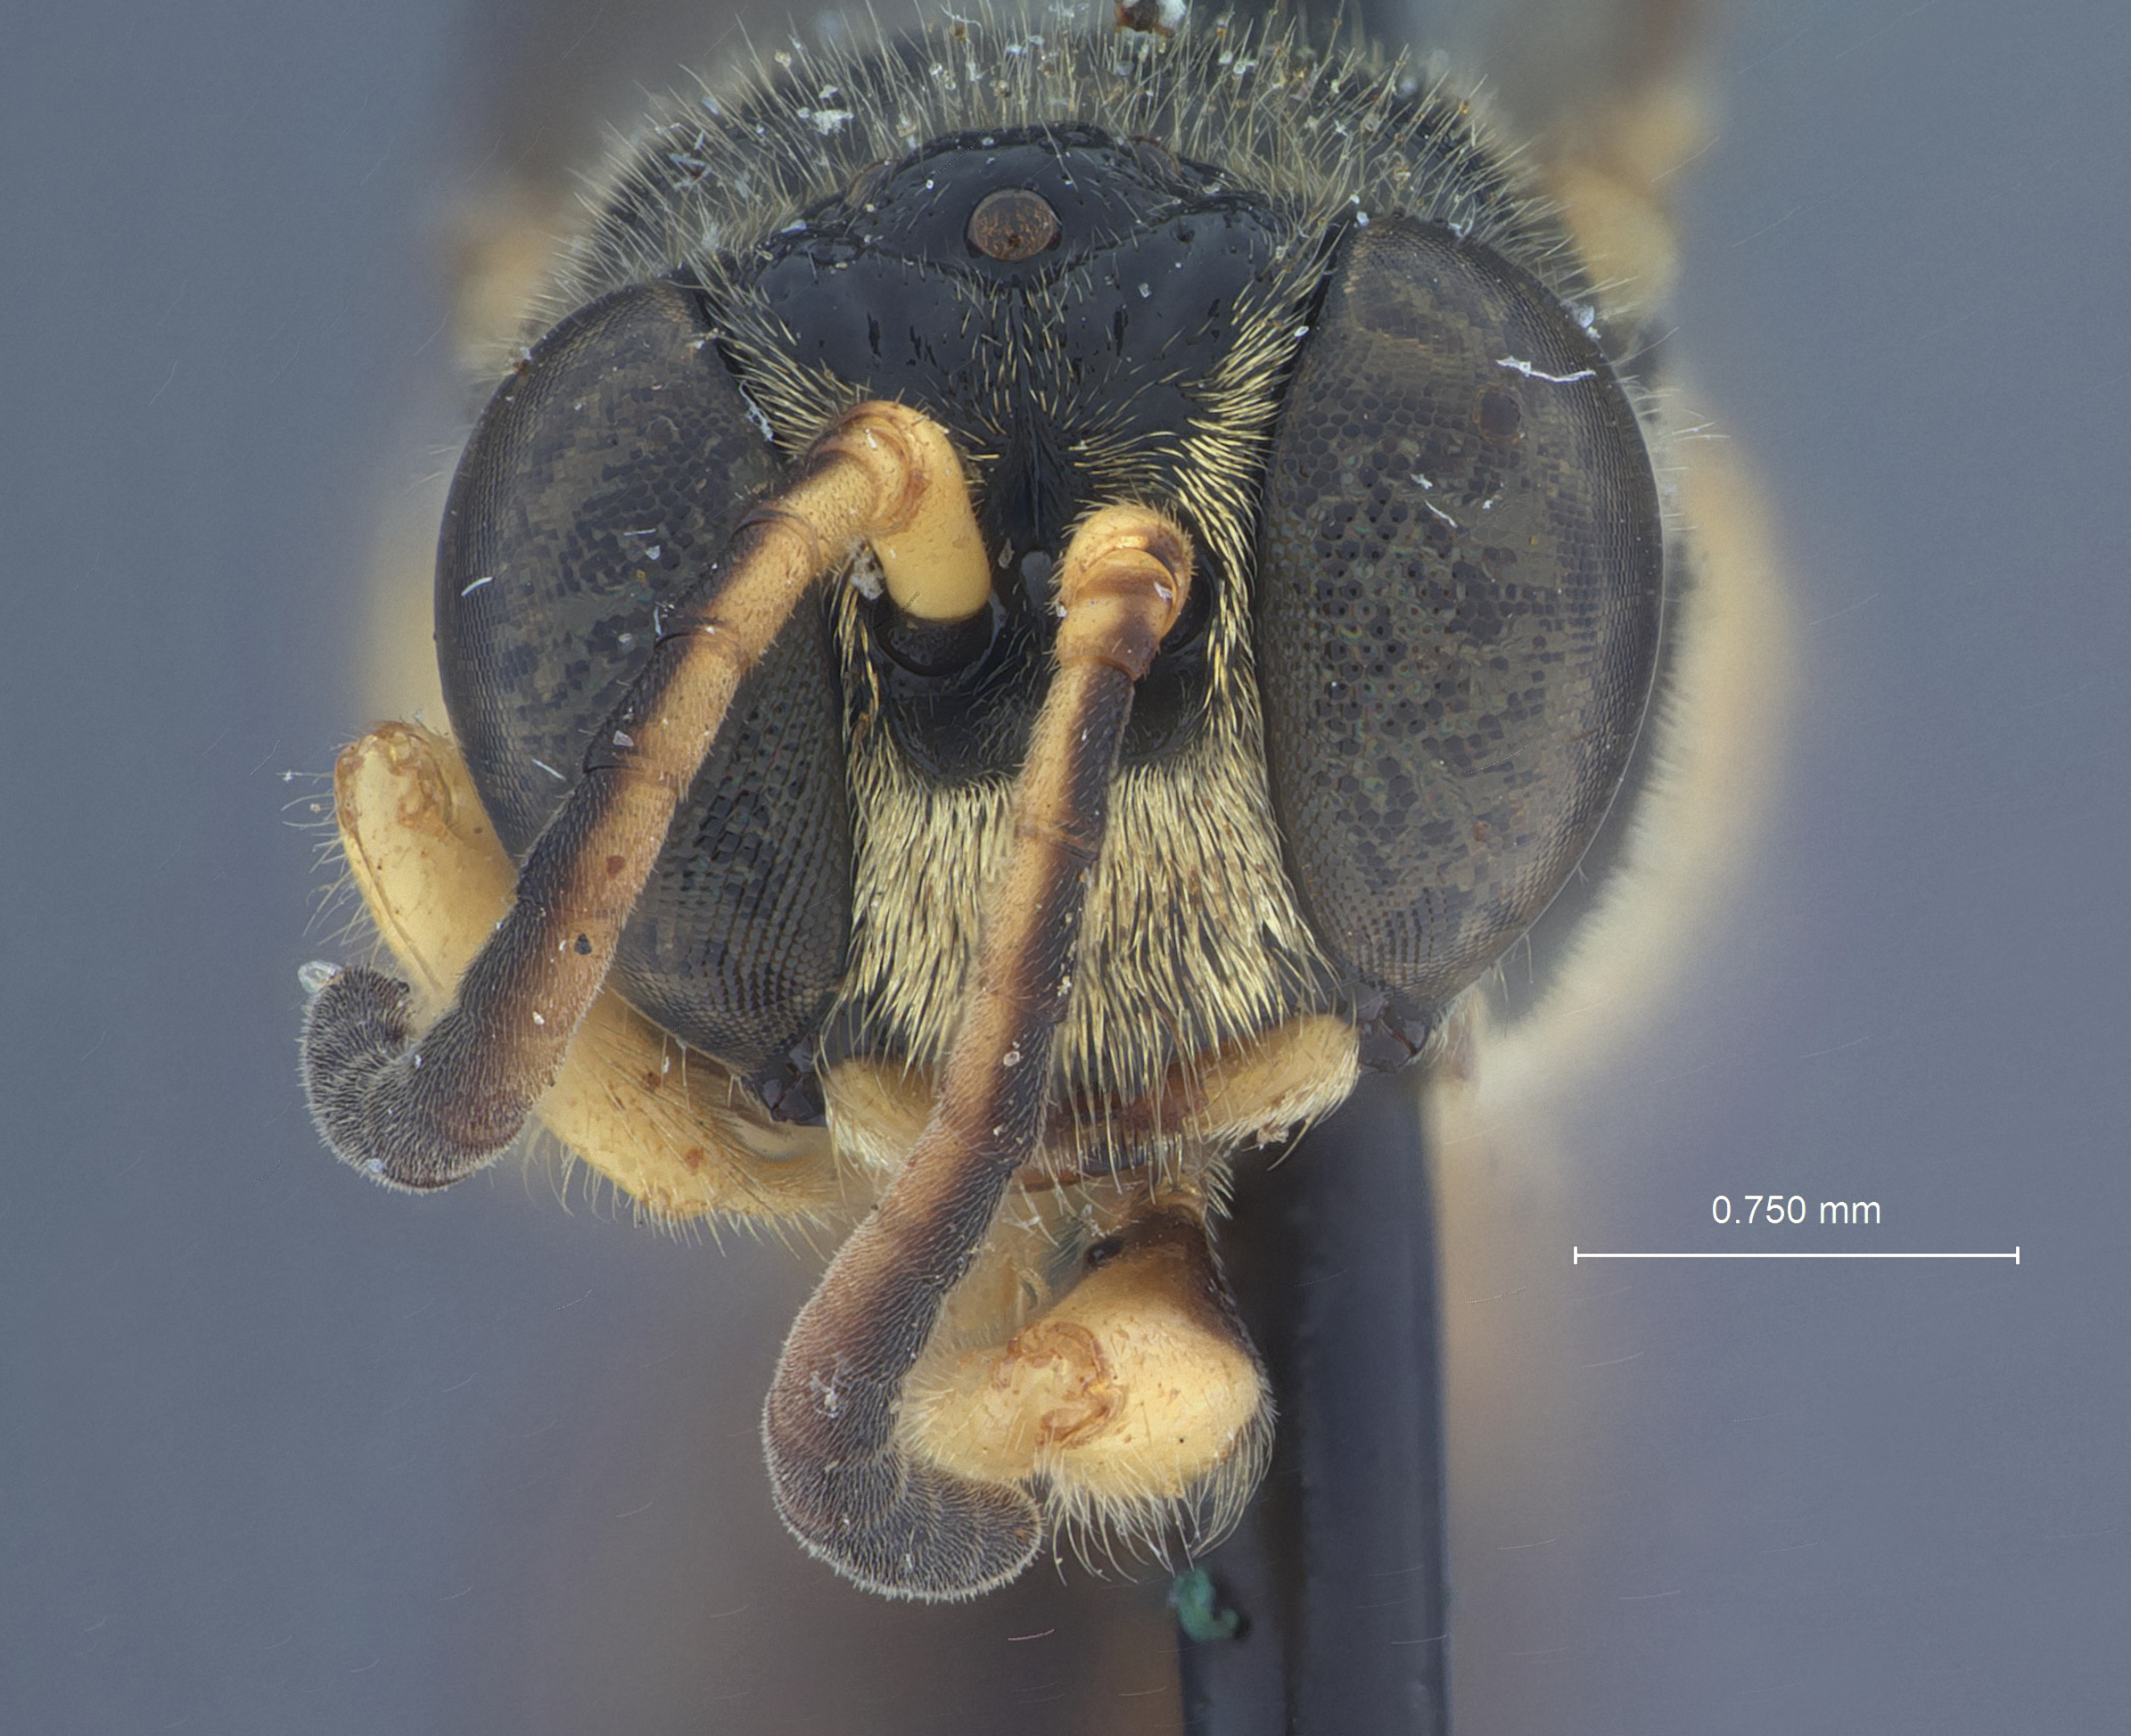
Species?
Psenulus tuberculifrons
